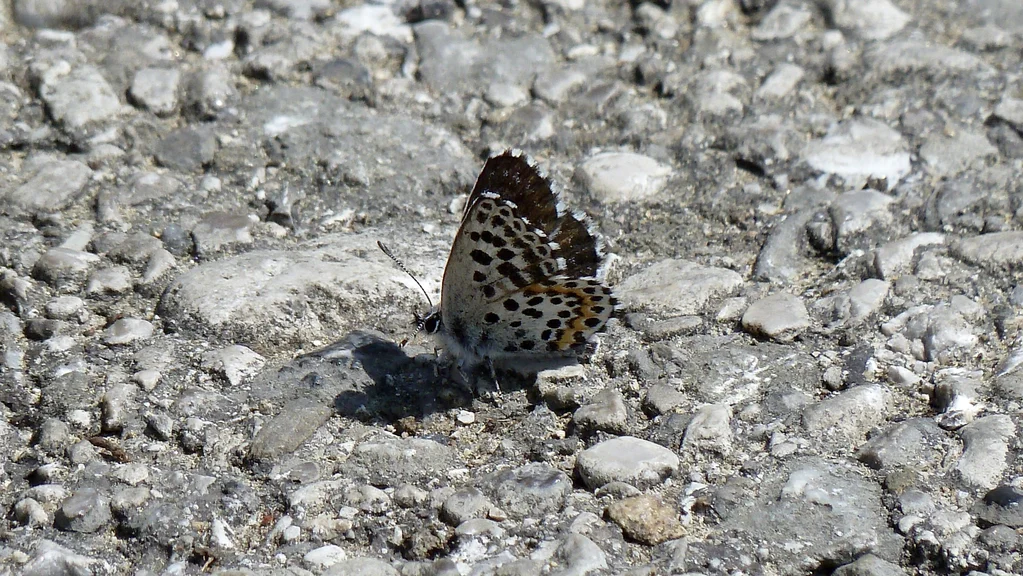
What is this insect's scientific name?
Scolitantides orion
